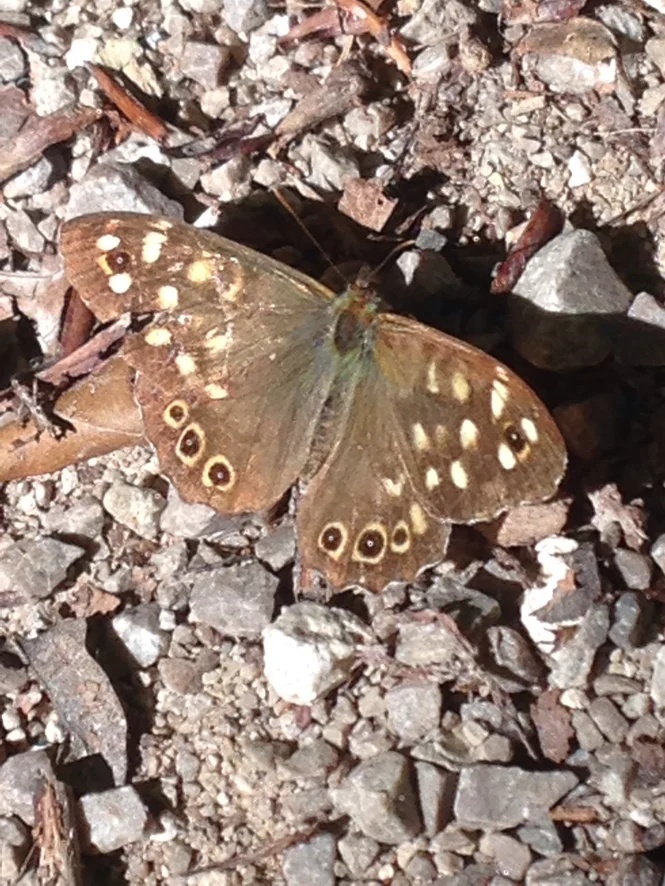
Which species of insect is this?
Pararge aegeria
